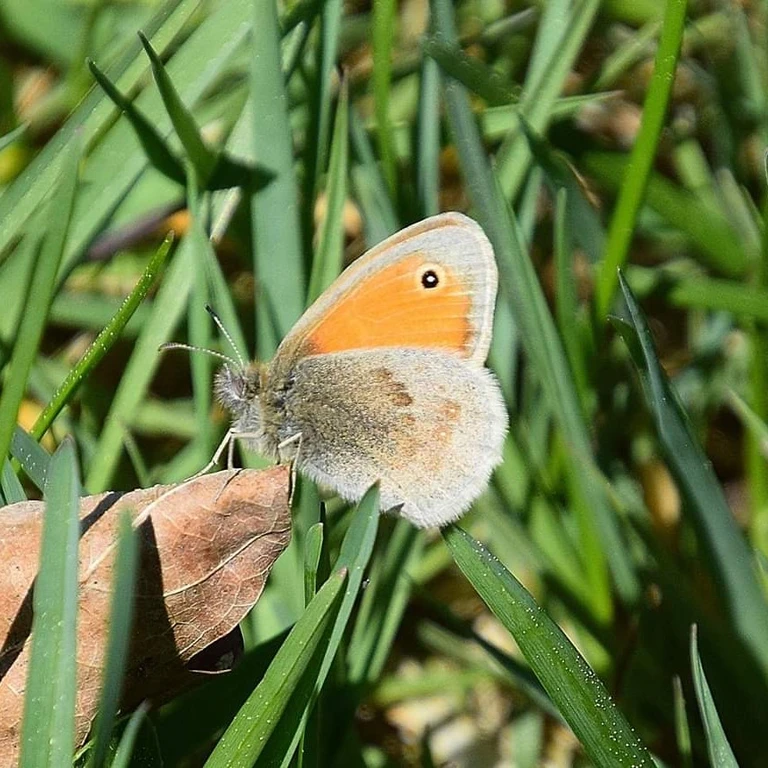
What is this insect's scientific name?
Coenonympha pamphilus
